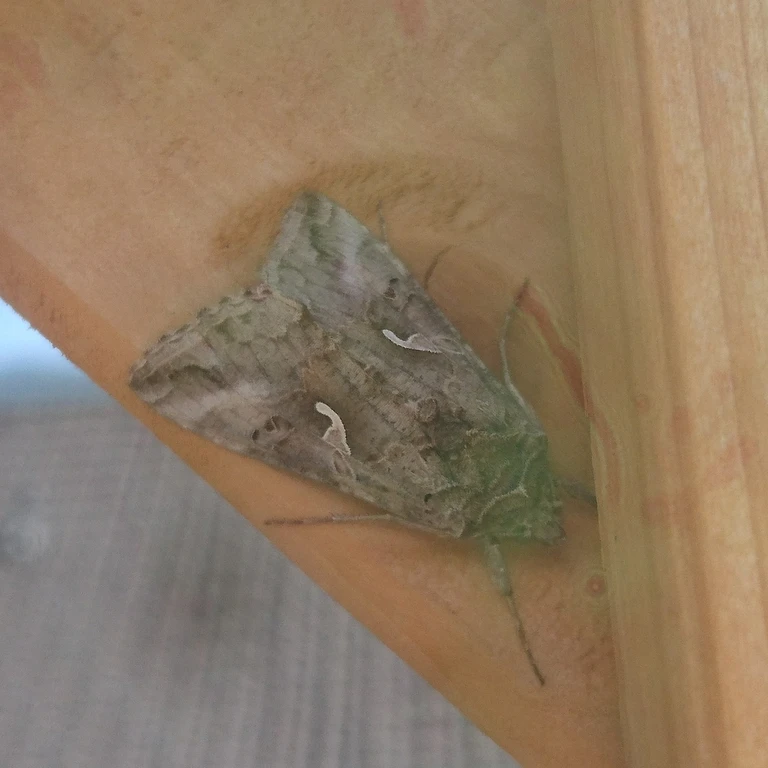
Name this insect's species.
Autographa gamma
